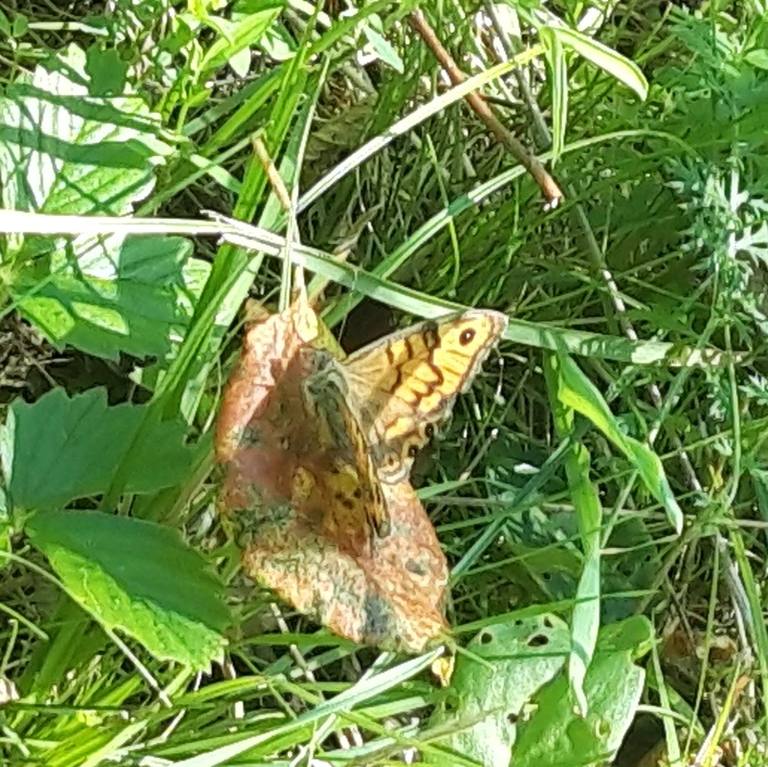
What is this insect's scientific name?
Lasiommata megera (also Pararge megera)
